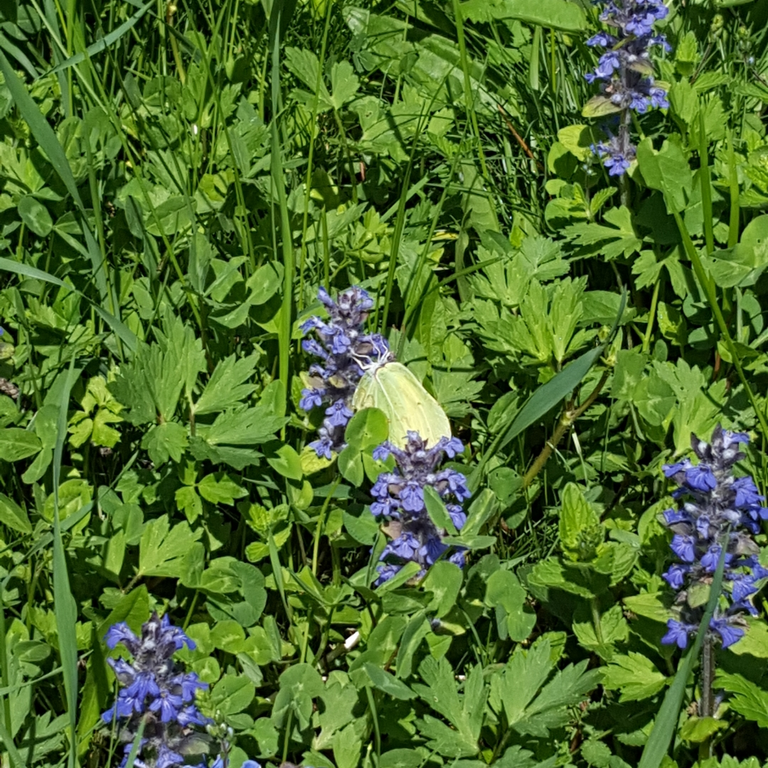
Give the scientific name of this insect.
Gonepteryx rhamni
